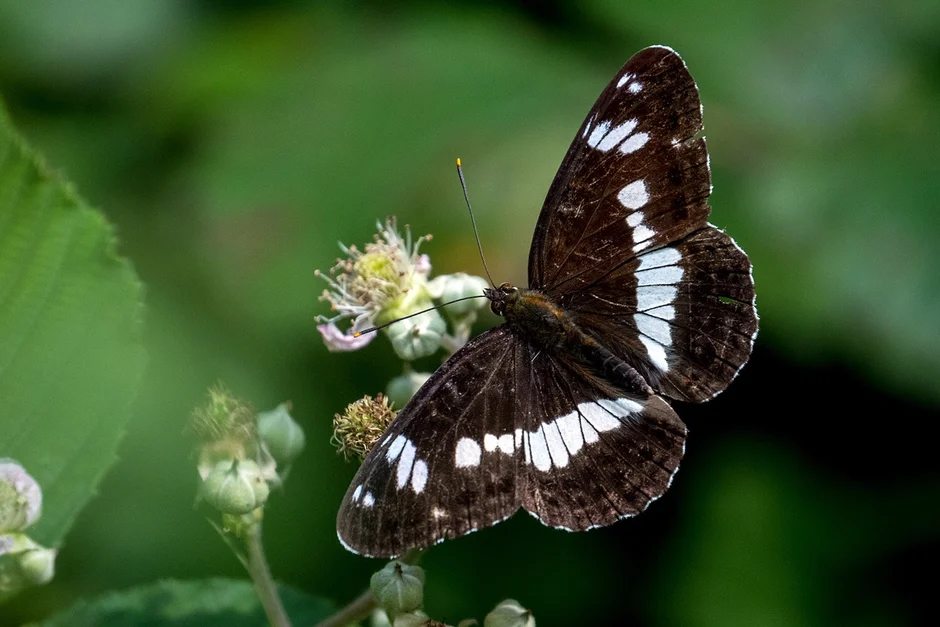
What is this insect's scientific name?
Limenitis camilla (also Ladoga camilla)
